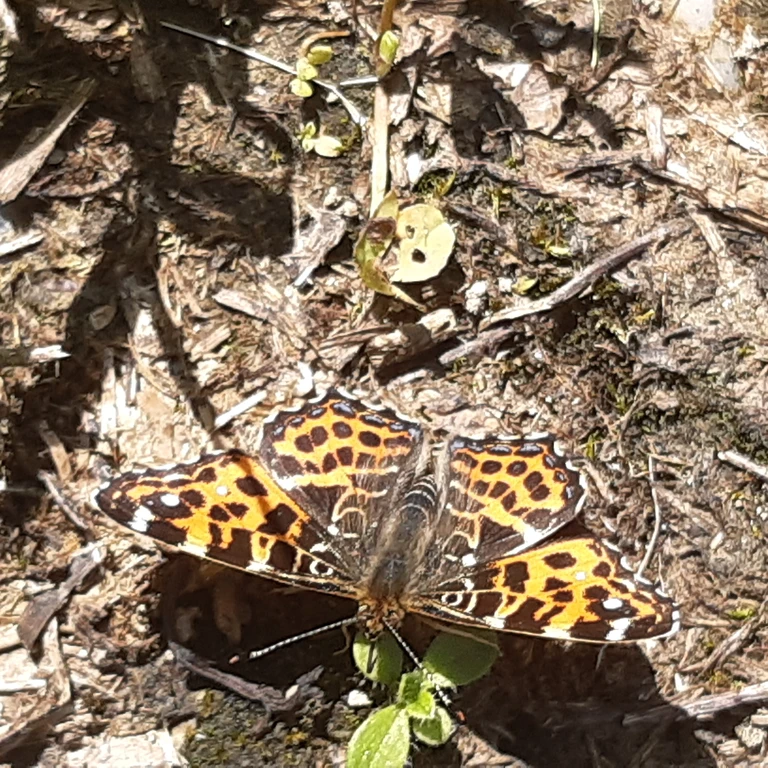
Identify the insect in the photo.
Araschnia levana
